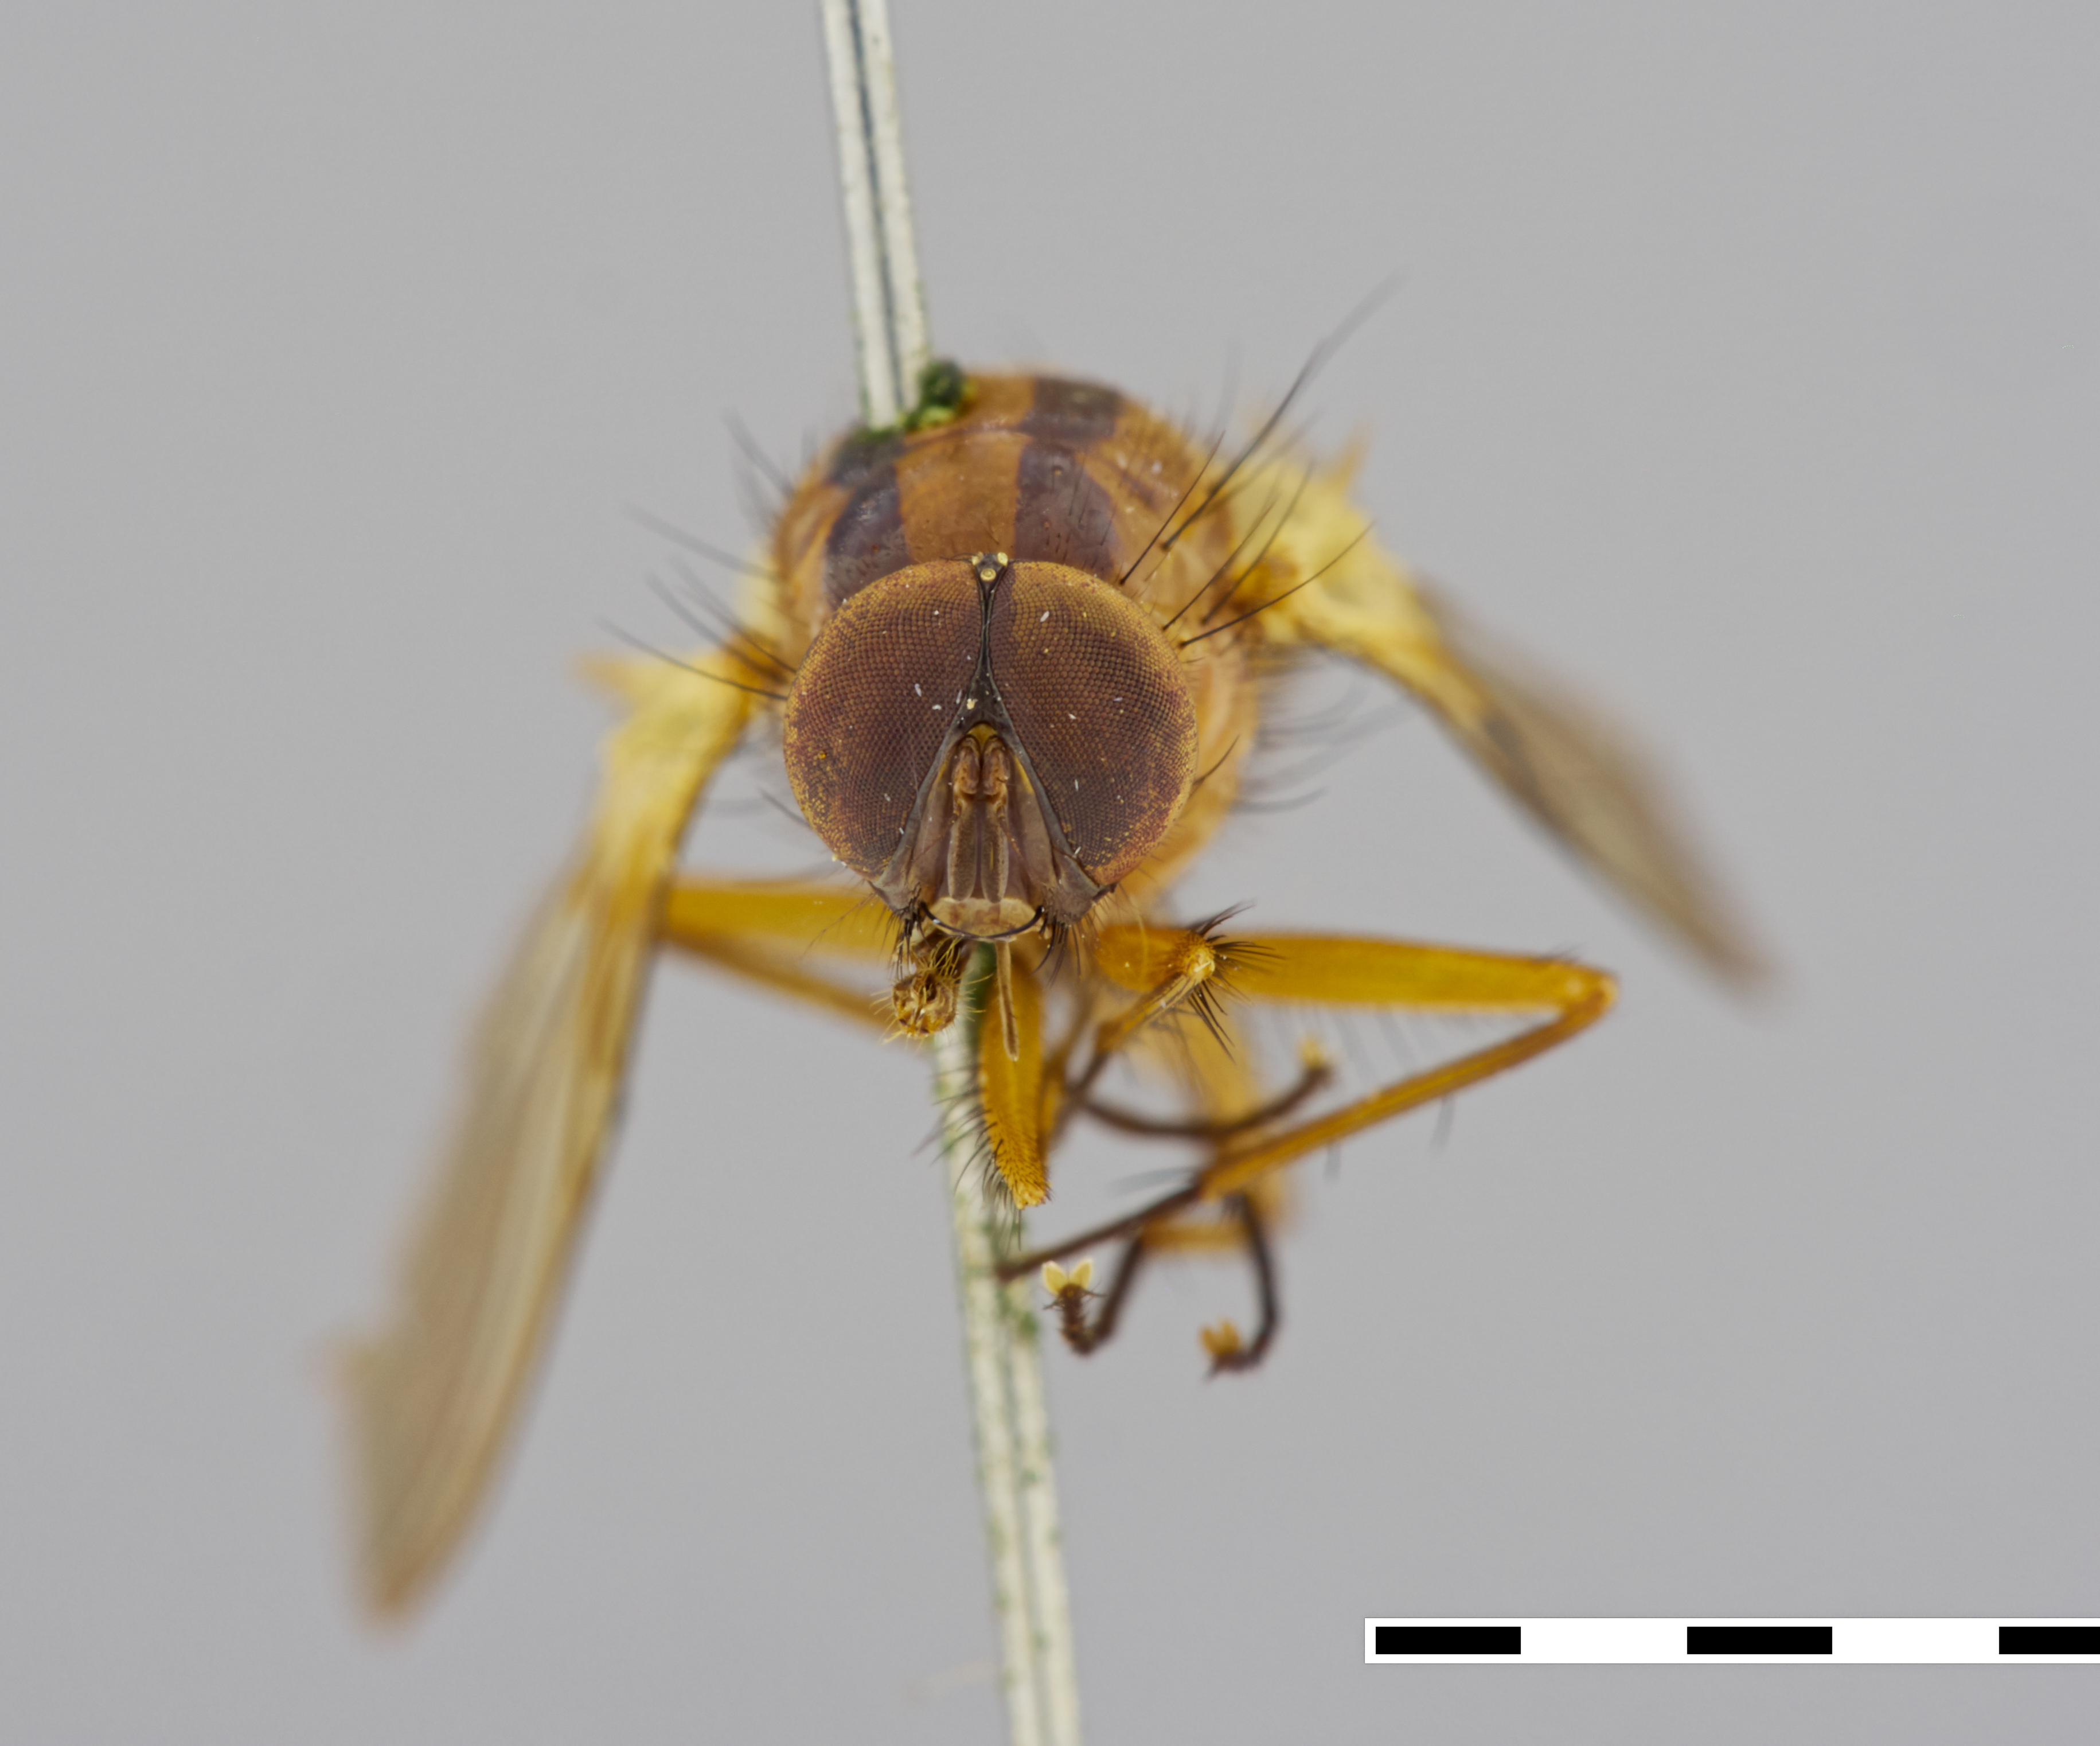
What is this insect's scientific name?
Dichaetomyia dubia
